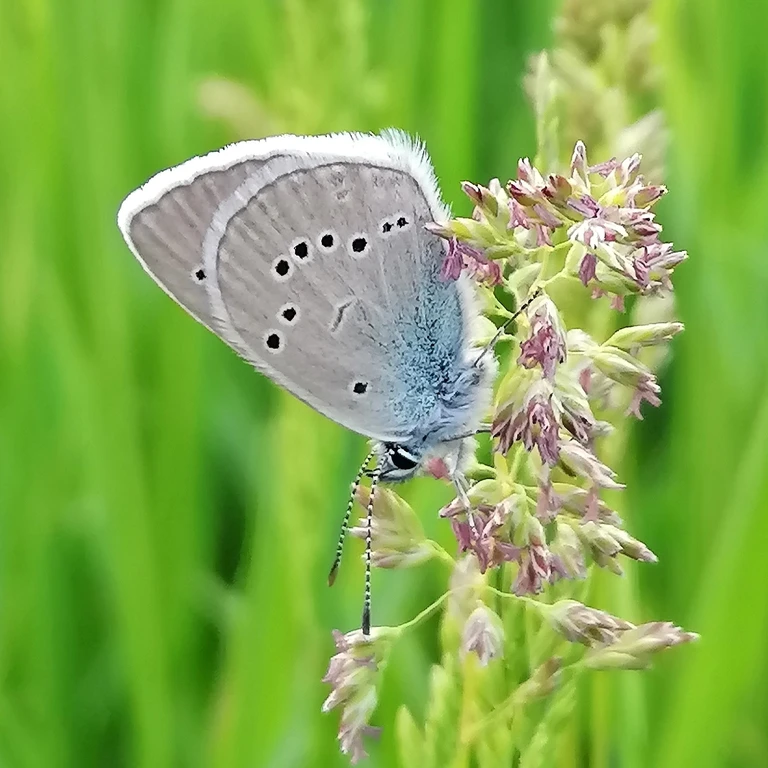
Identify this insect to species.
Cyaniris semiargus
